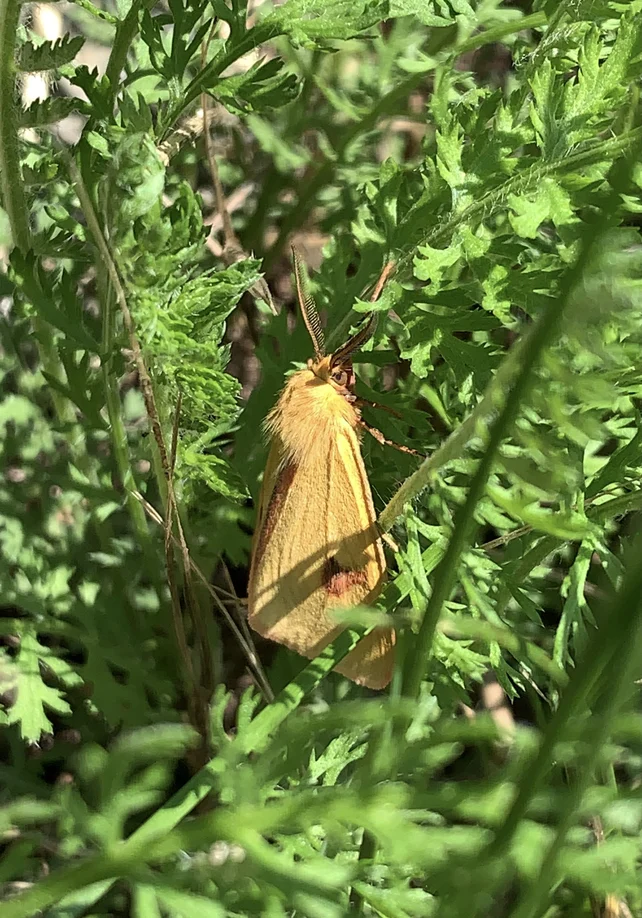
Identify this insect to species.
Diacrisia sannio
